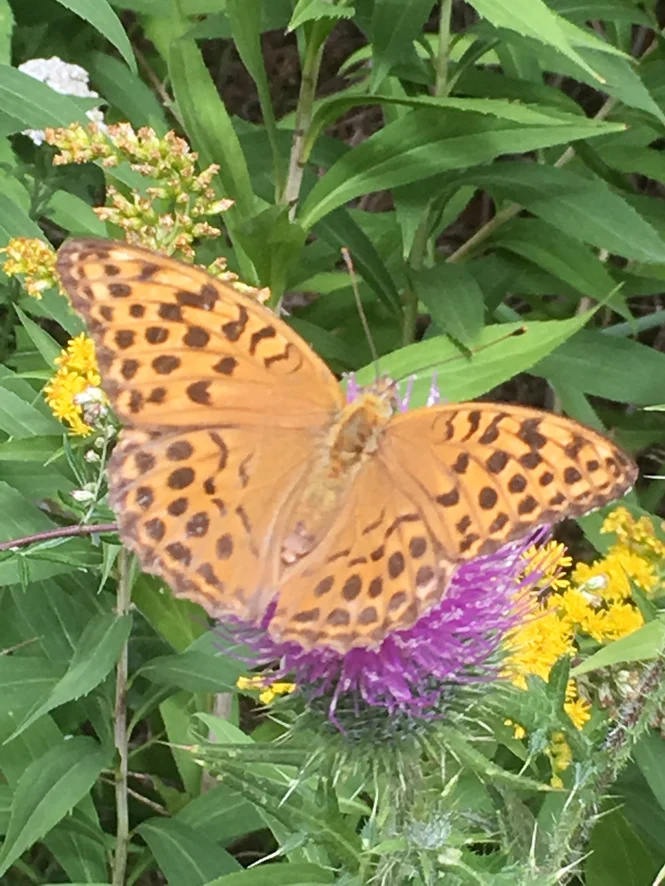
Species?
Argynnis paphia
